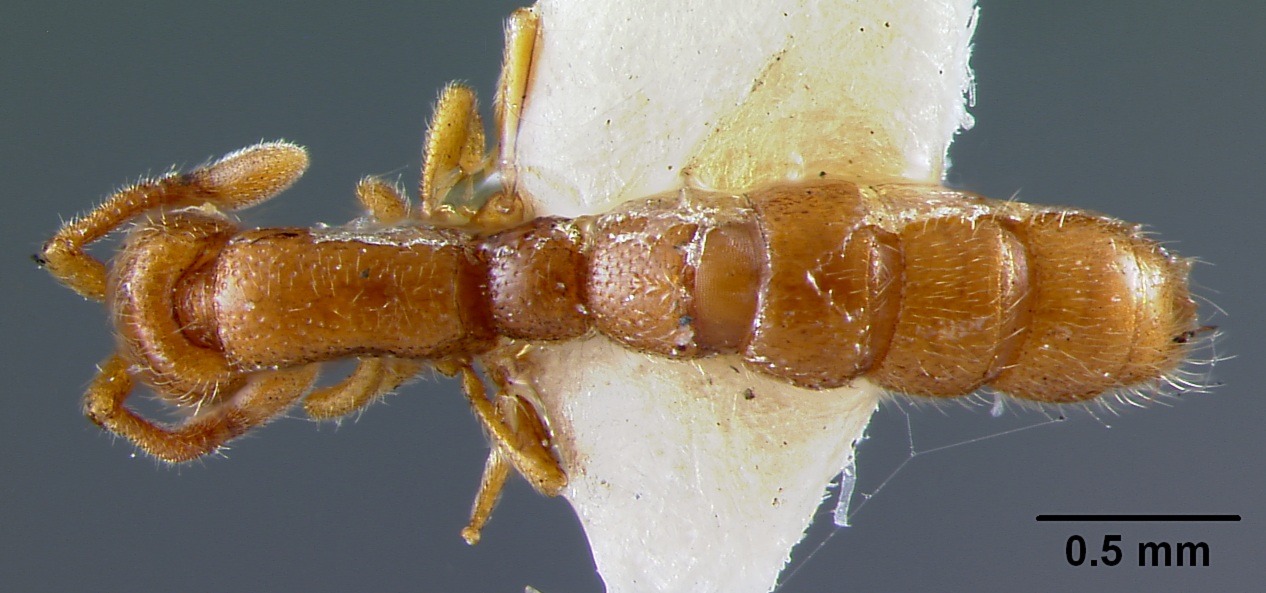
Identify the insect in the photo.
Eusphinctus occidentalis
